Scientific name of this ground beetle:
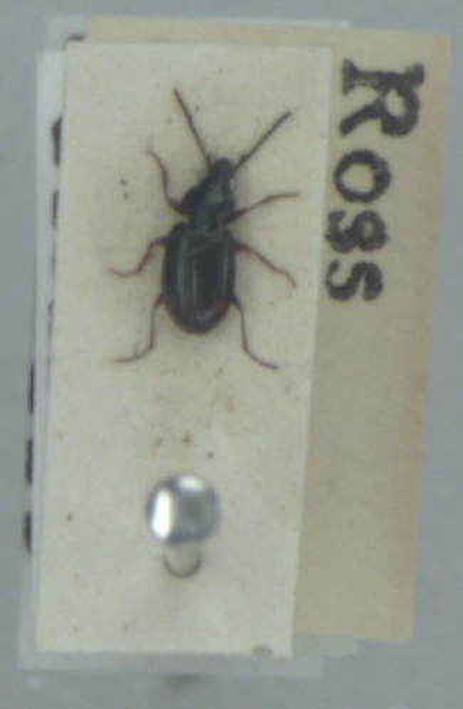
Bembidion guttula
